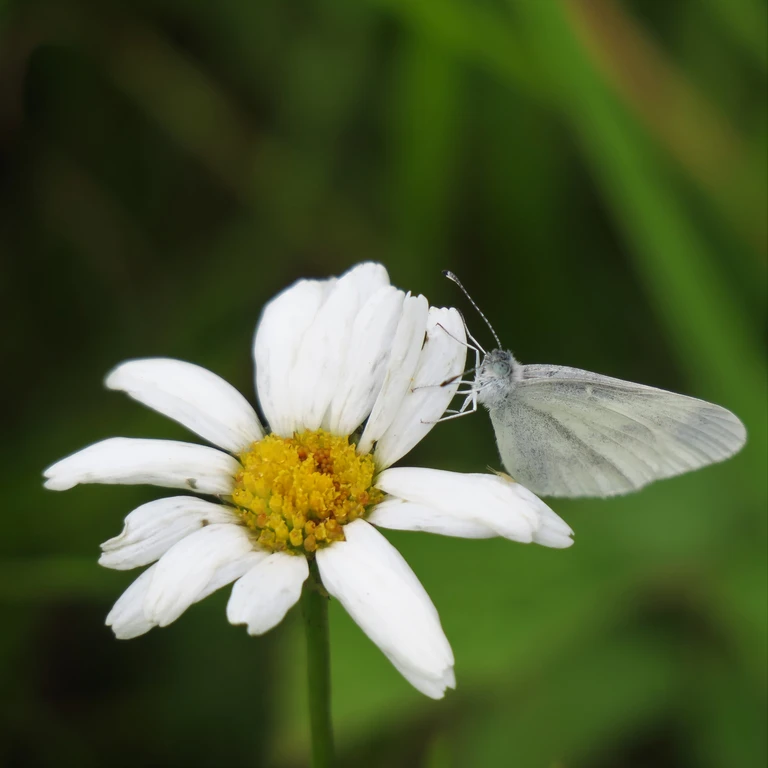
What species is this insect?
Leptidea sinapis/juvernica
